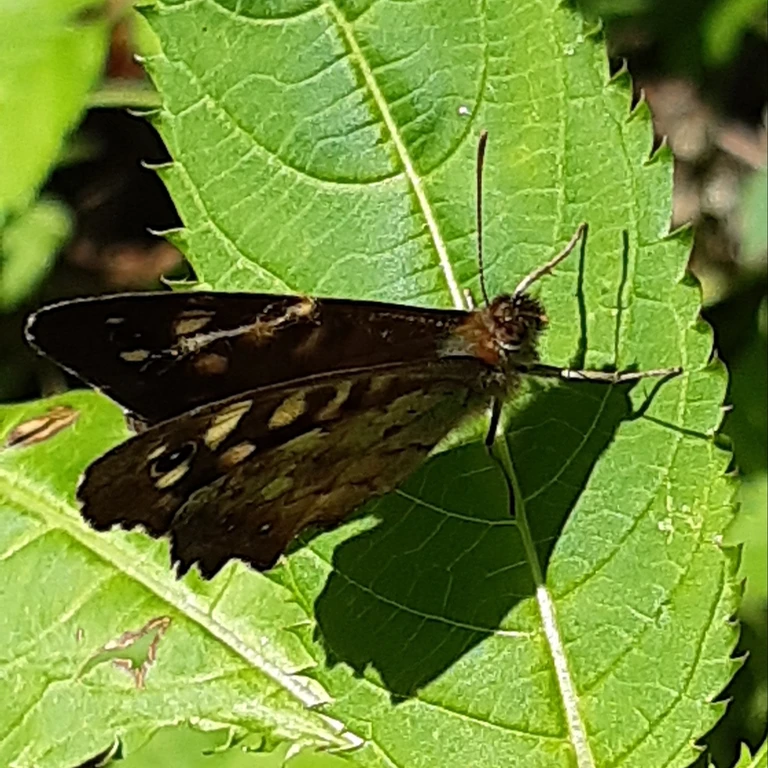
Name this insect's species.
Pararge aegeria
